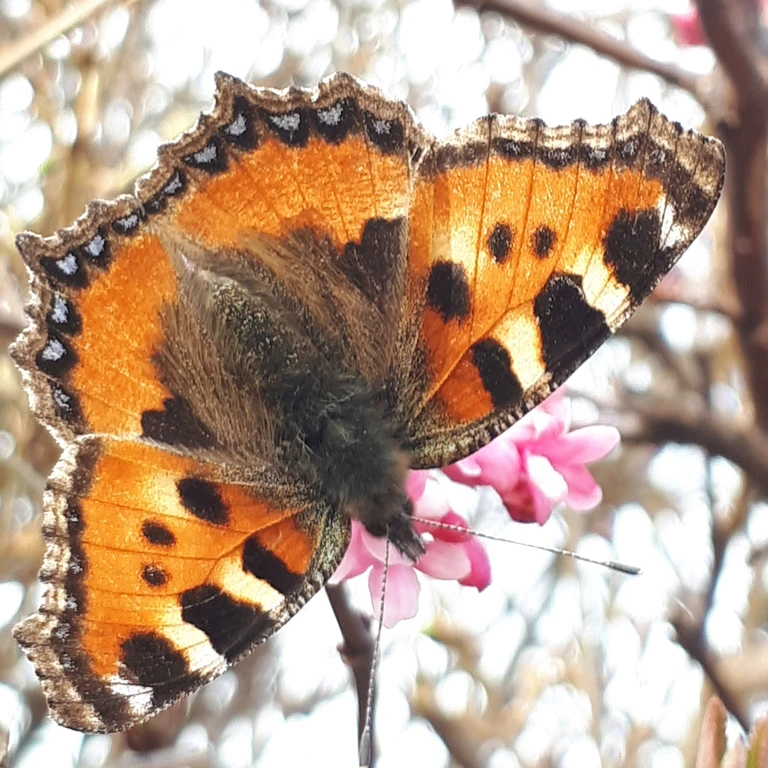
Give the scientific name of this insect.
Aglais urticae
